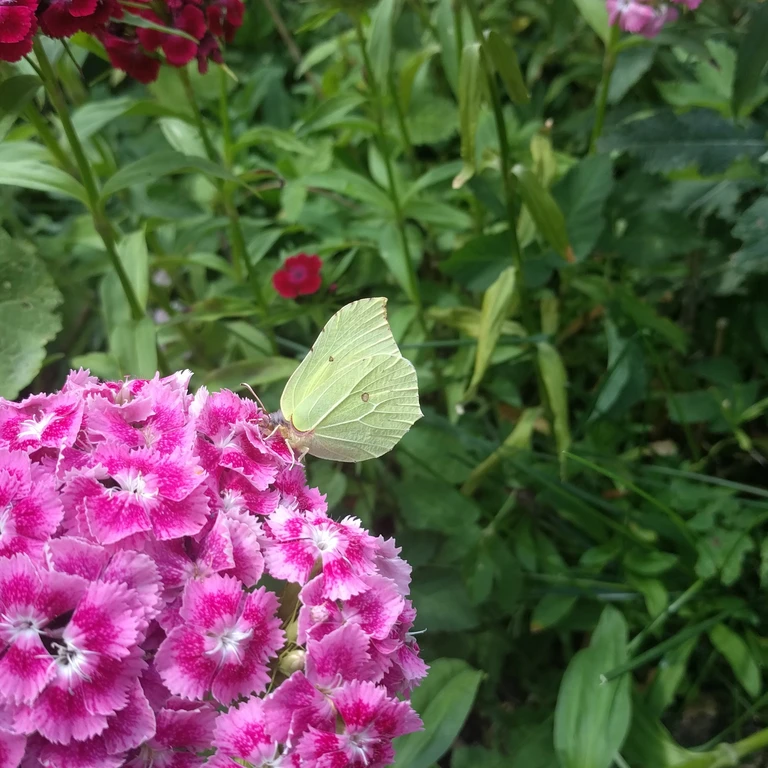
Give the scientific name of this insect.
Gonepteryx rhamni
